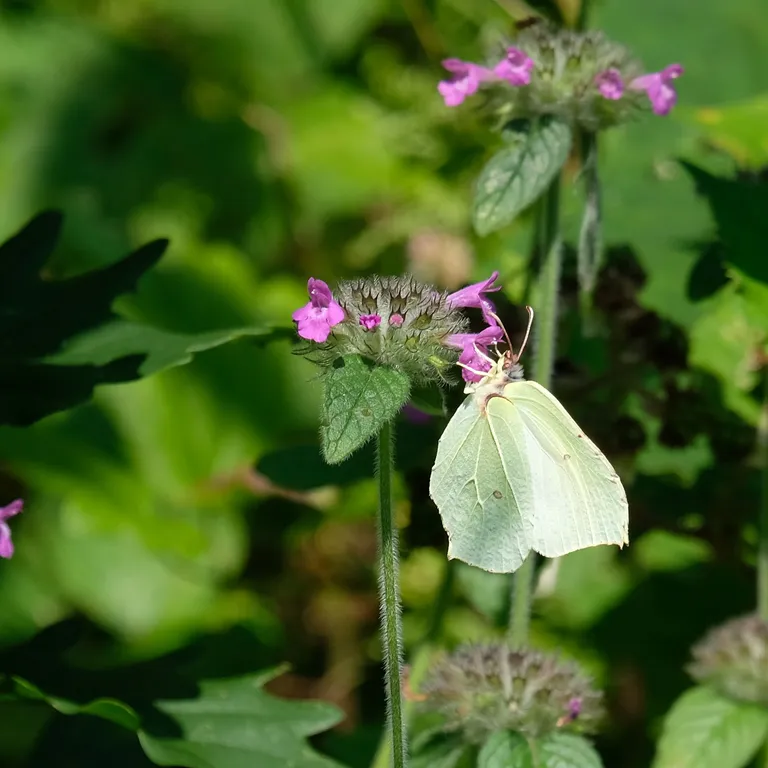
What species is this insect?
Gonepteryx rhamni
